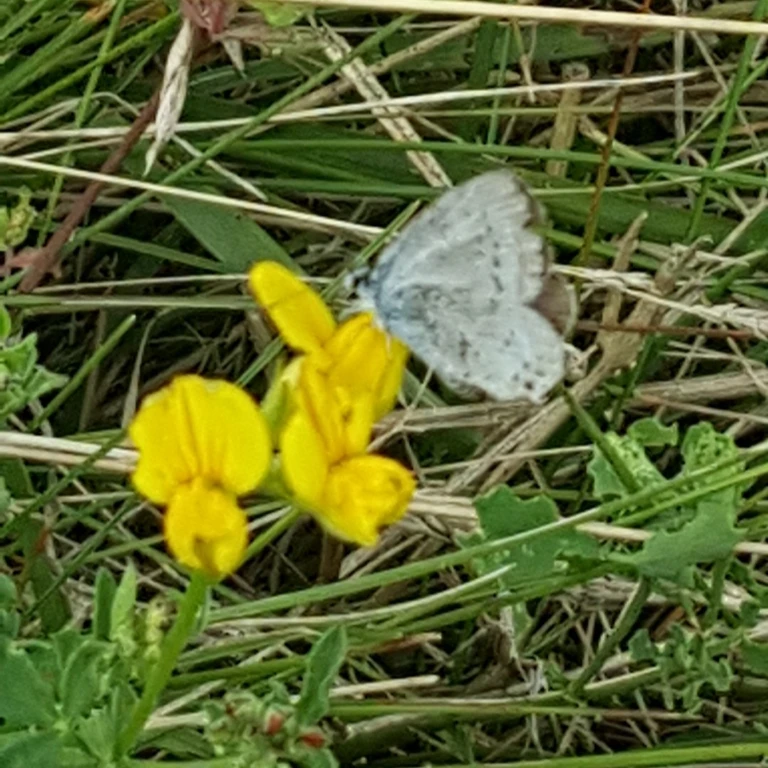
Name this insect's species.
Cupido argiades (also Elkalyce argiades)
